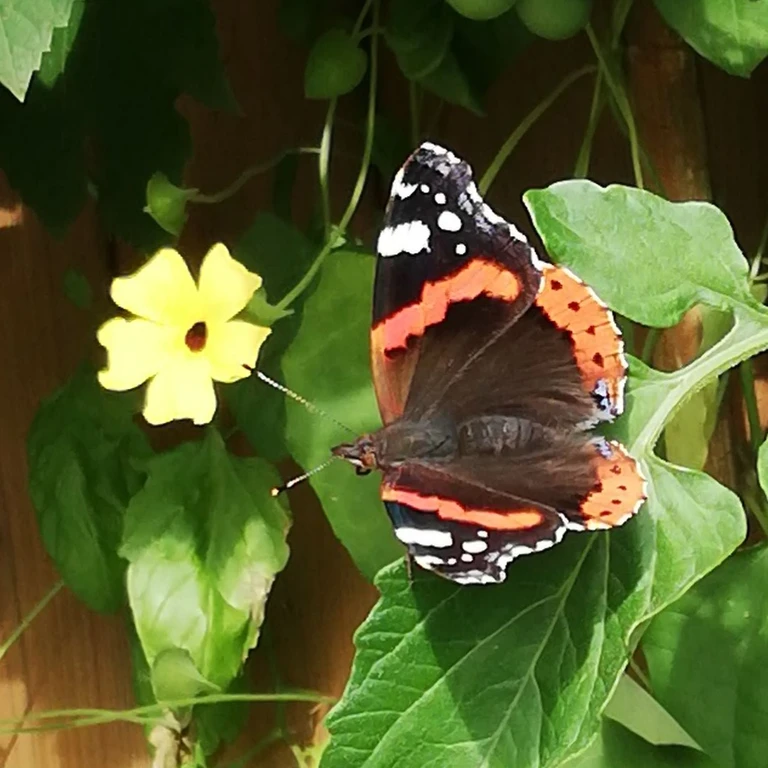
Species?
Vanessa atalanta
